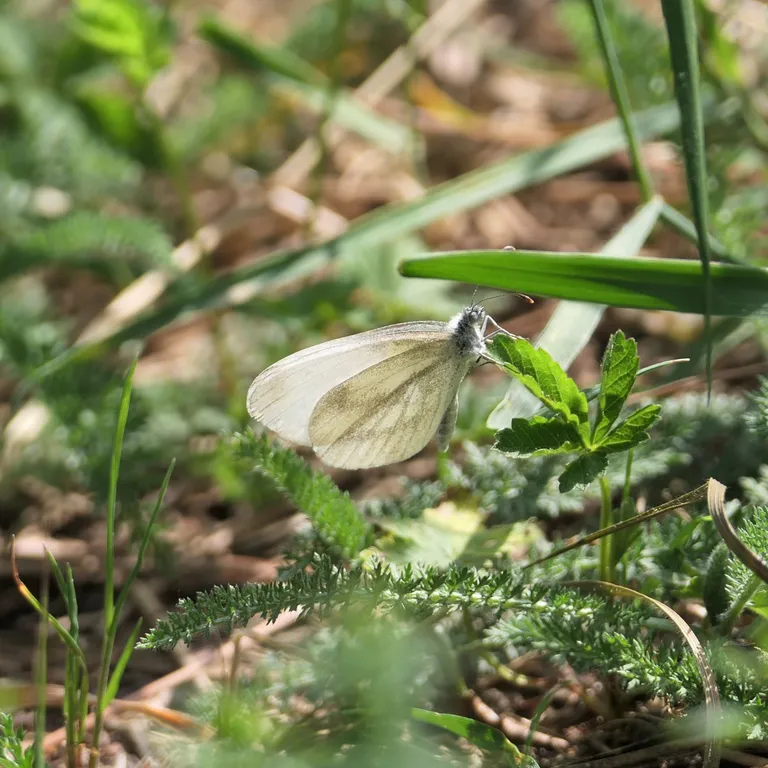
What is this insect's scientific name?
Leptidea sinapis/juvernica
